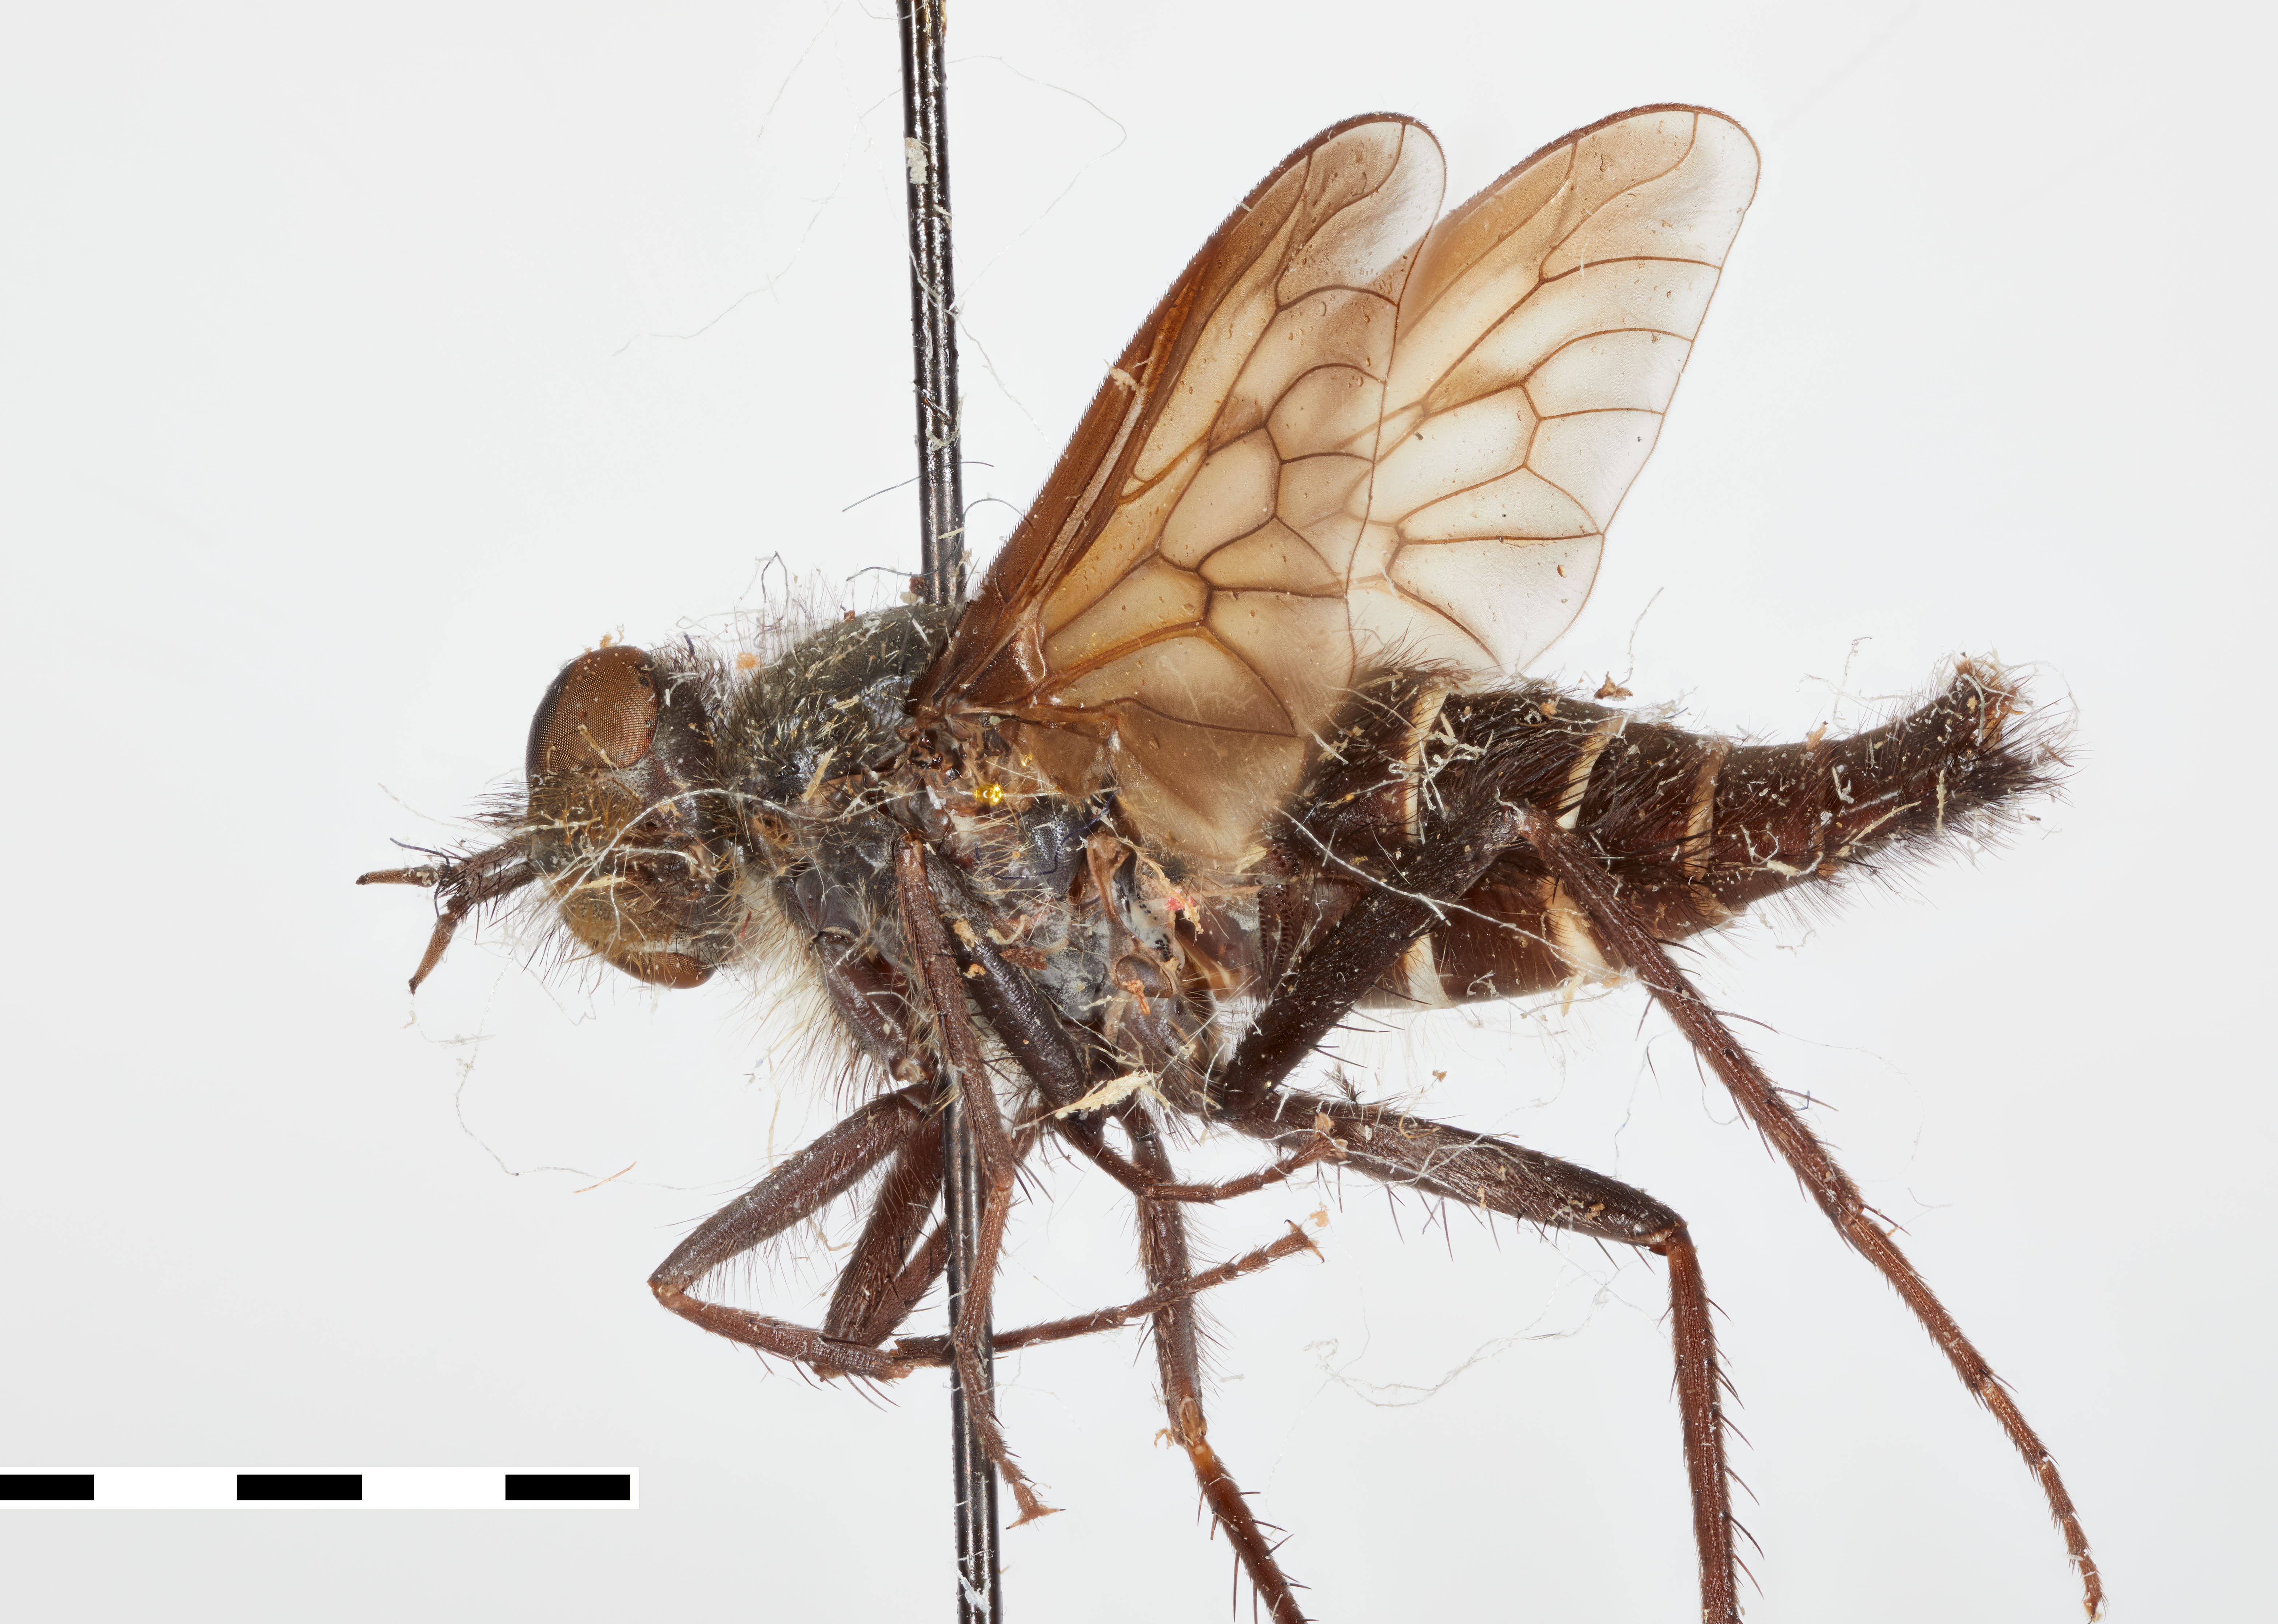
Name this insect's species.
Thereva satanas
